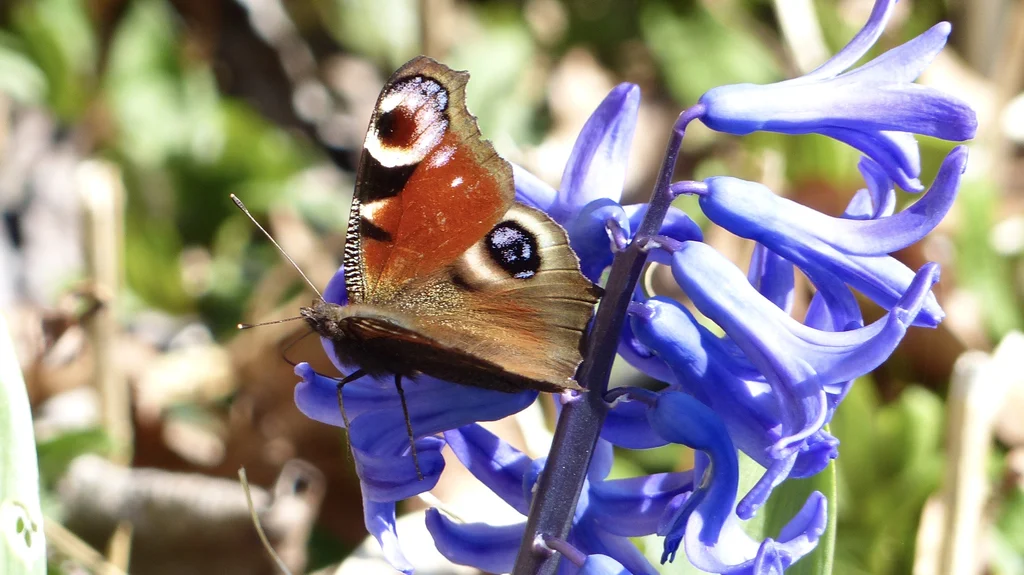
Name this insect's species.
Aglais io
